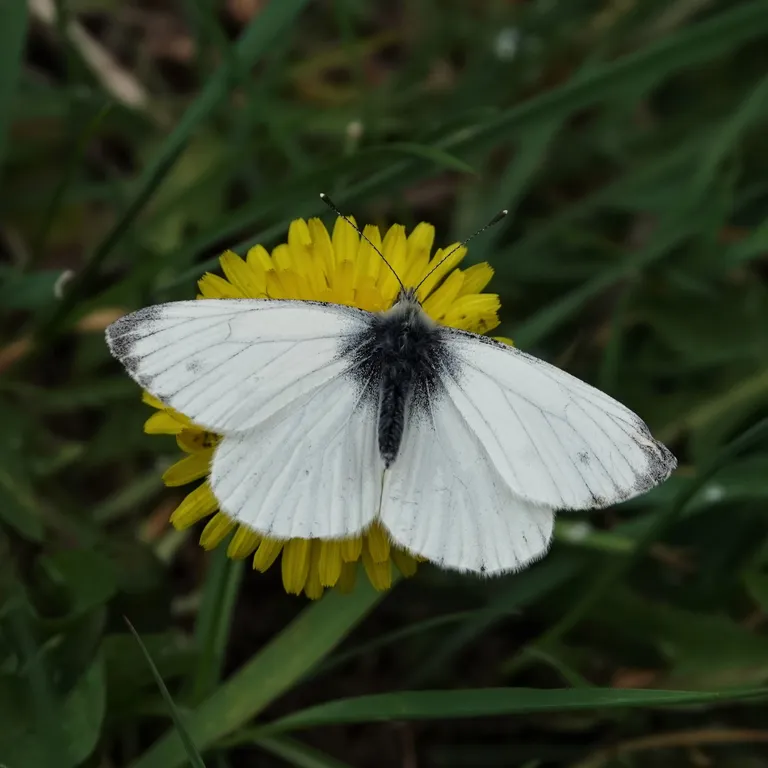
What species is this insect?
Pieris napi
